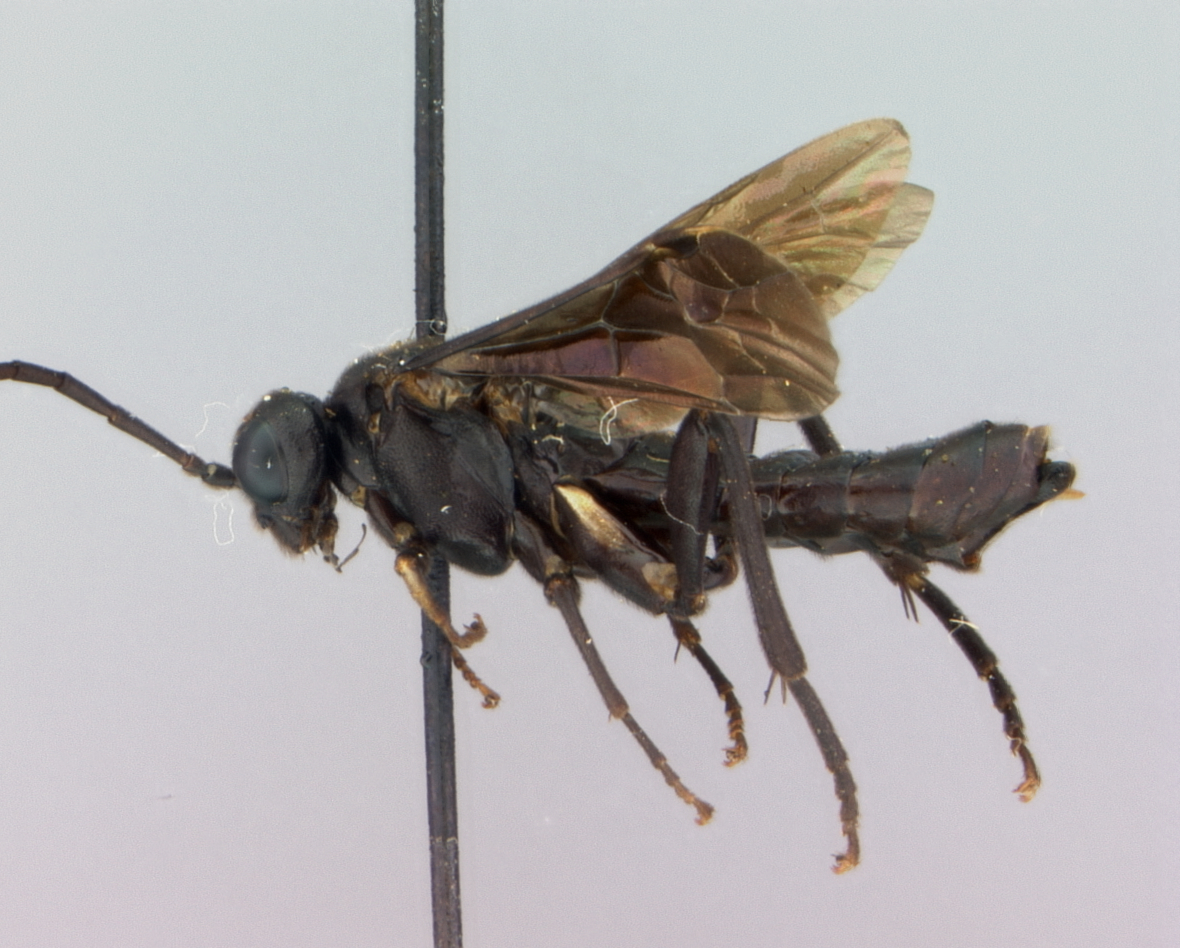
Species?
Lagium planifrons
